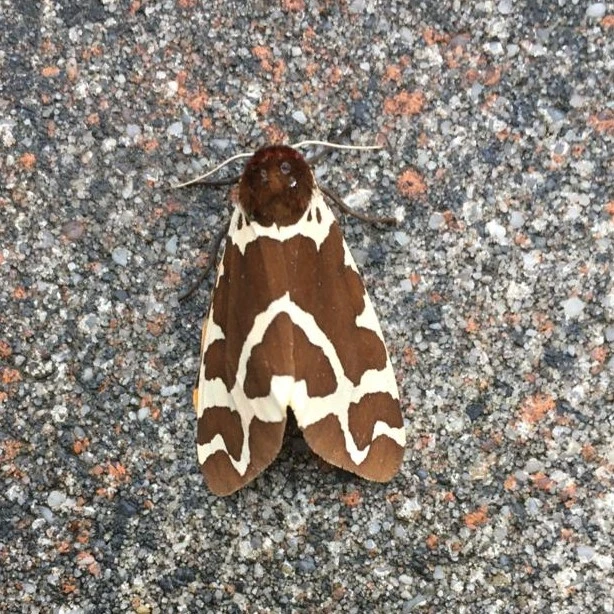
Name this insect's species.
Arctia caja
